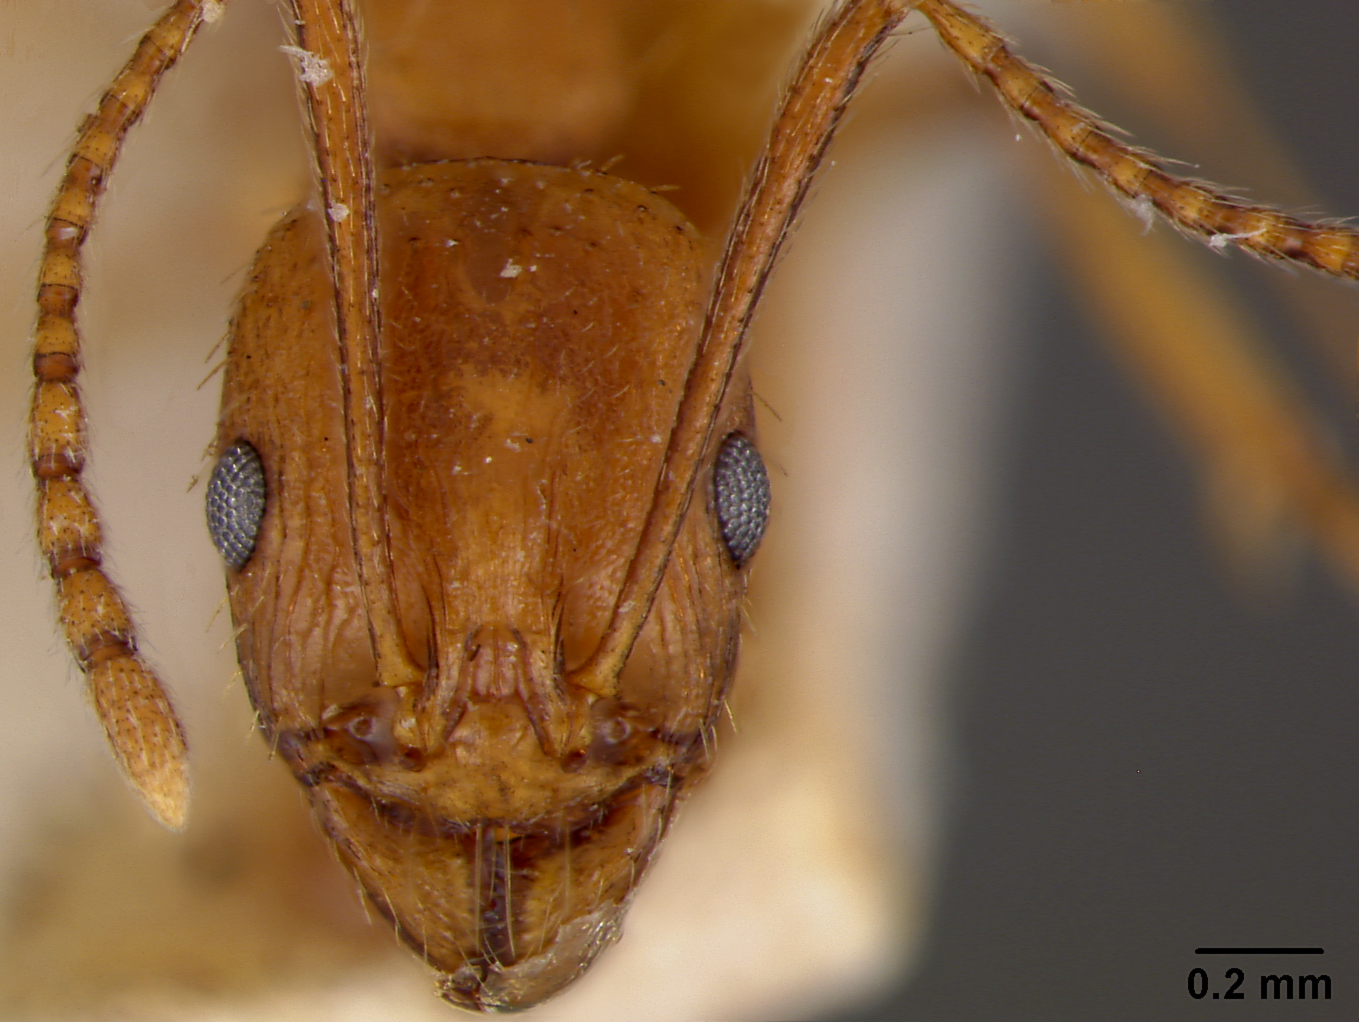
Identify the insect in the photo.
Aphaenogaster schmitzi
